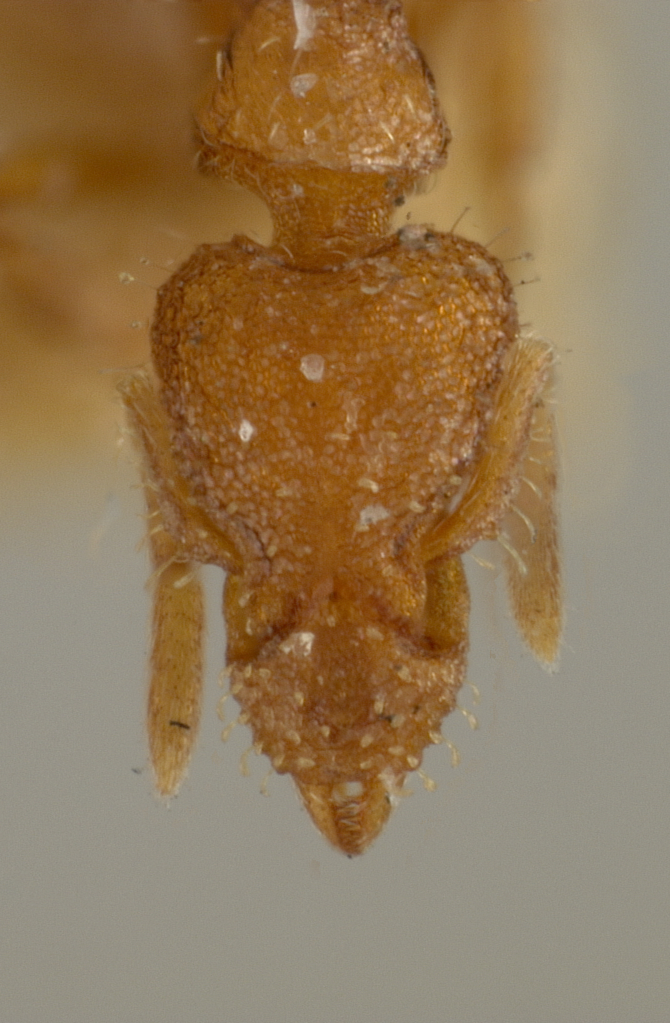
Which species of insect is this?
Strumigenys sculpturata
